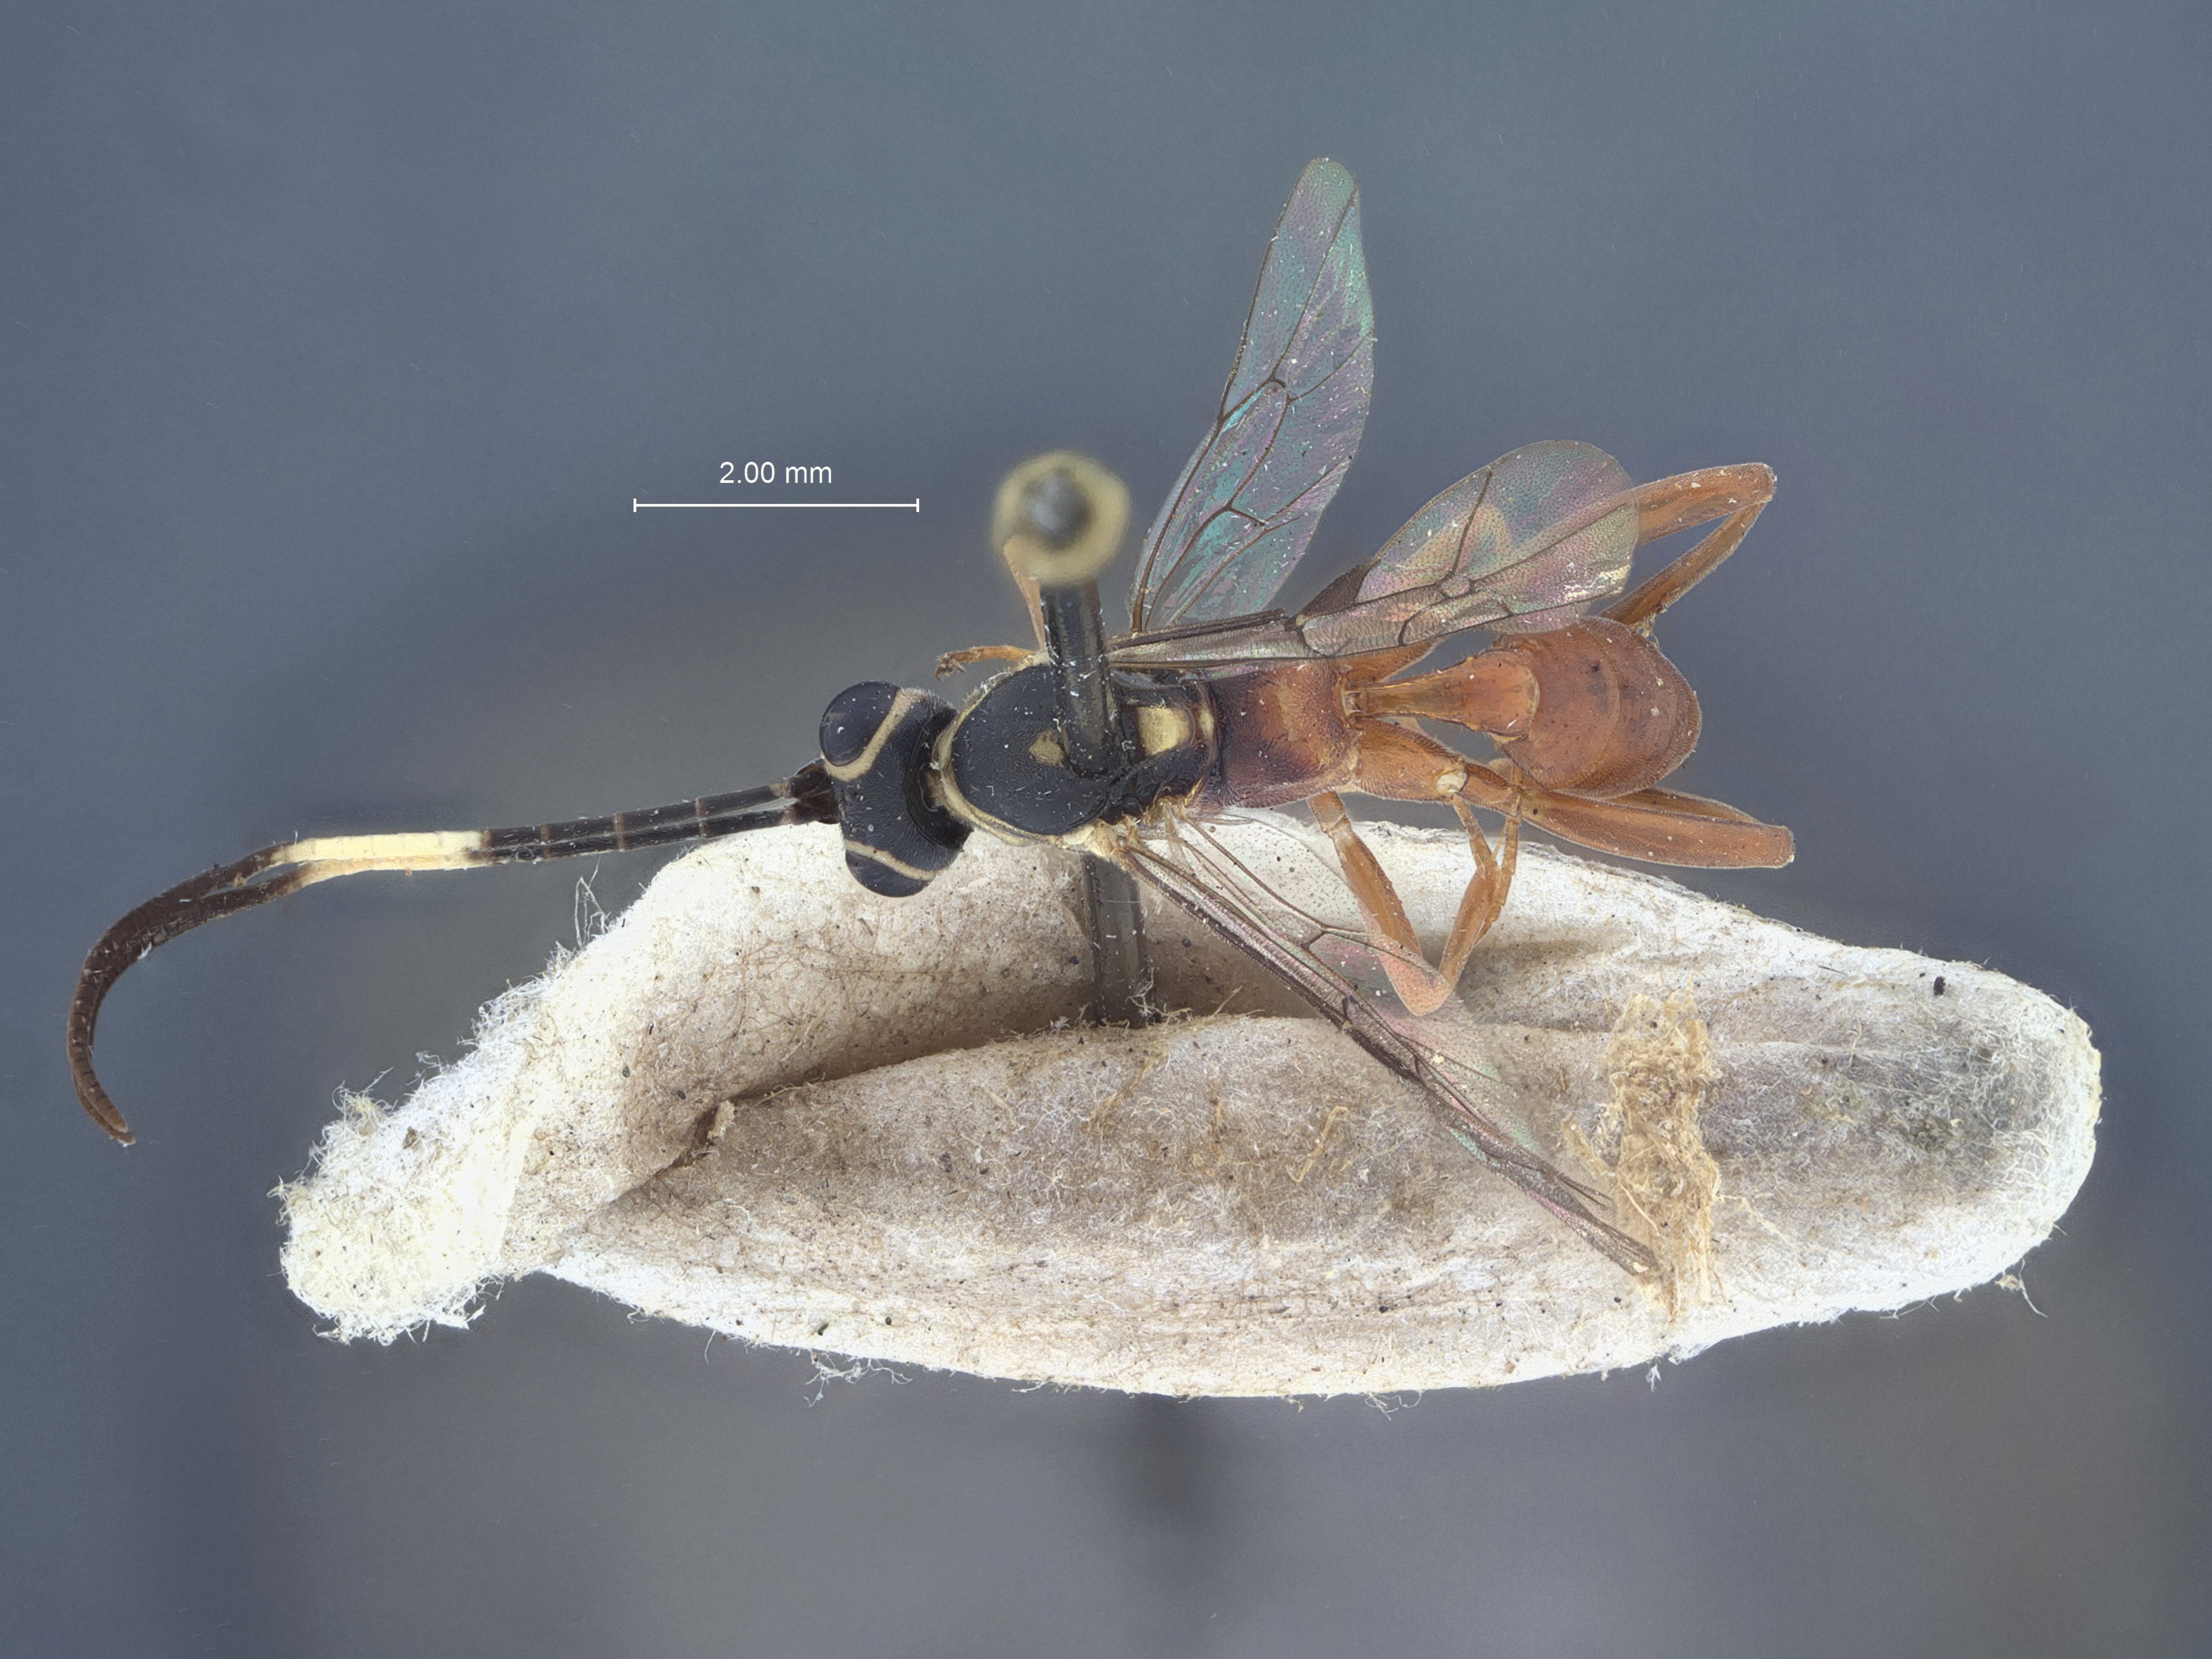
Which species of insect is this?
Habrocryptoides virgeus
